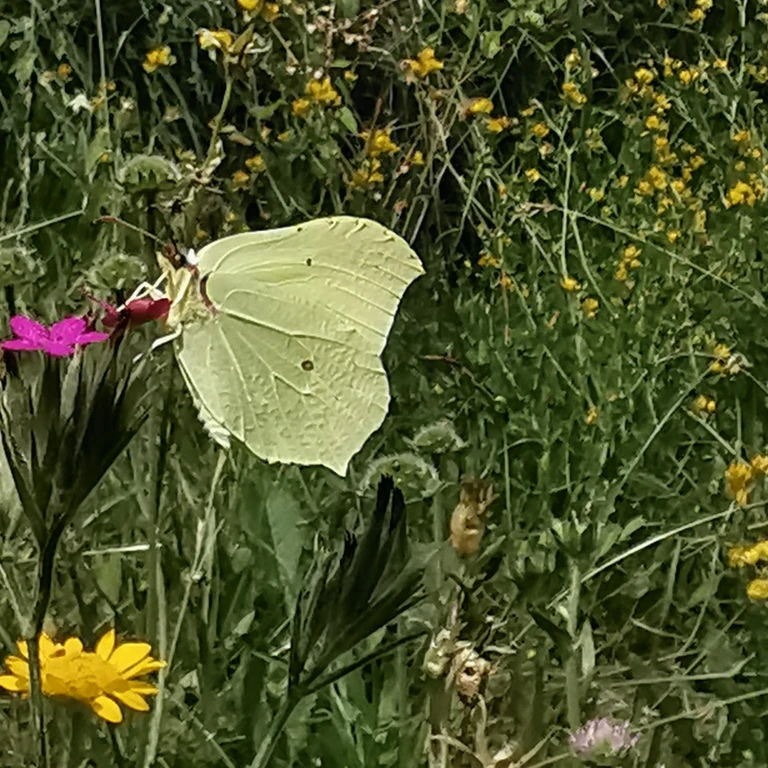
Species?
Gonepteryx rhamni
